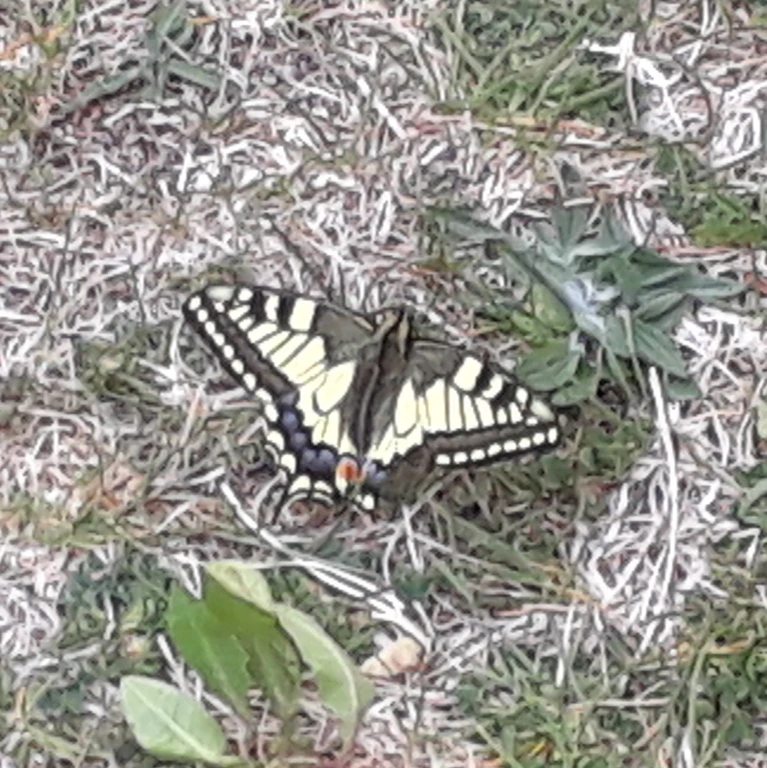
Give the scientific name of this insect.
Papilio machaon
